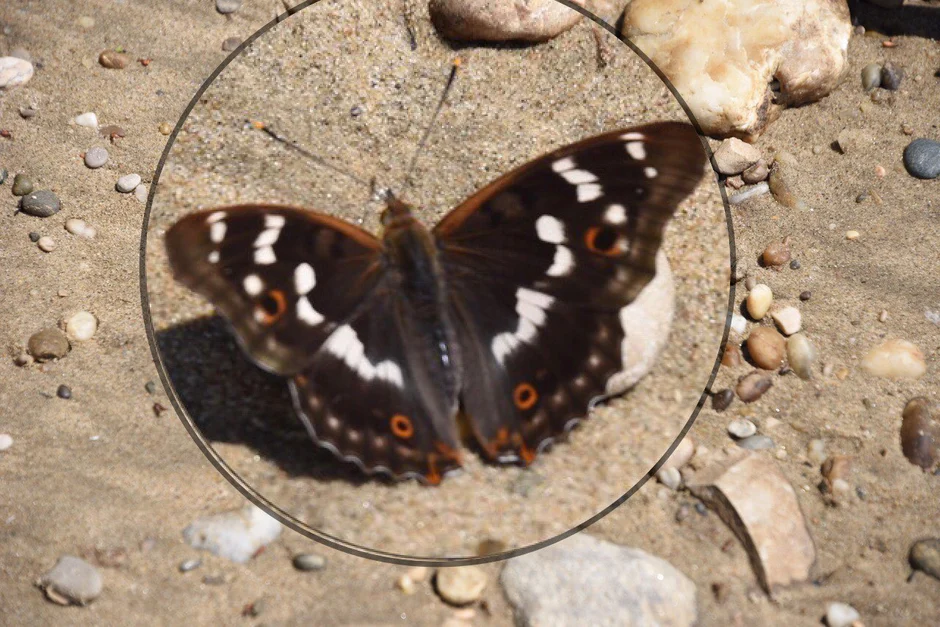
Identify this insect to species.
Apatura ilia
